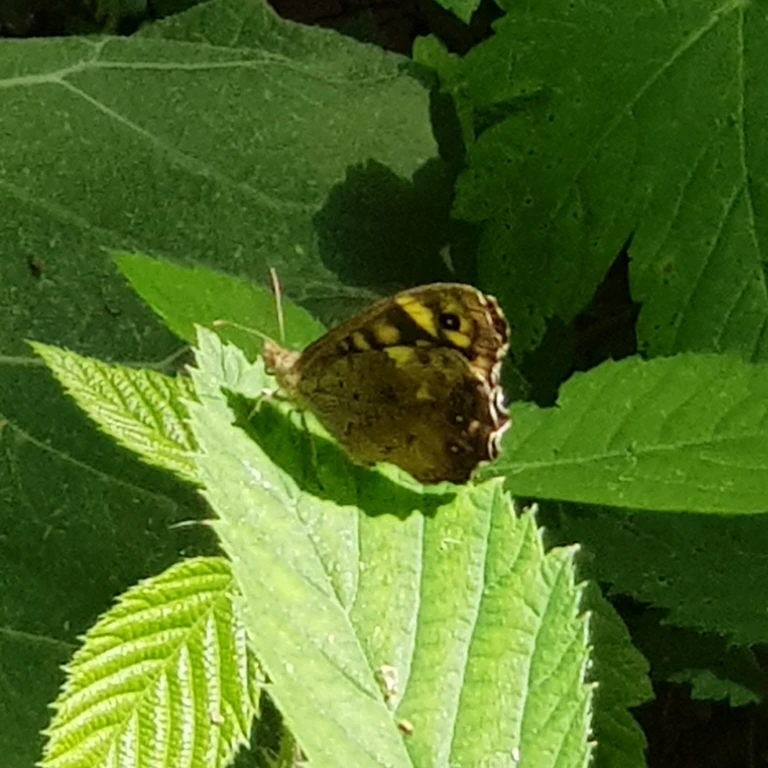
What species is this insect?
Pararge aegeria
